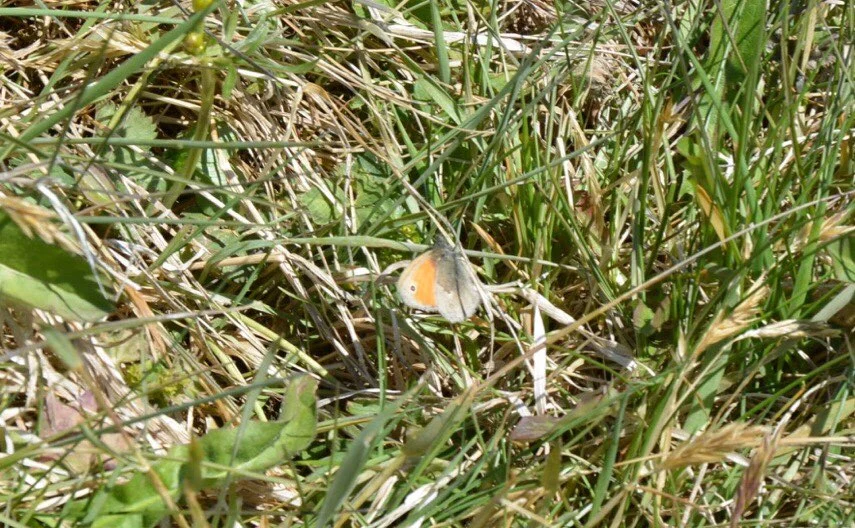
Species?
Coenonympha pamphilus
